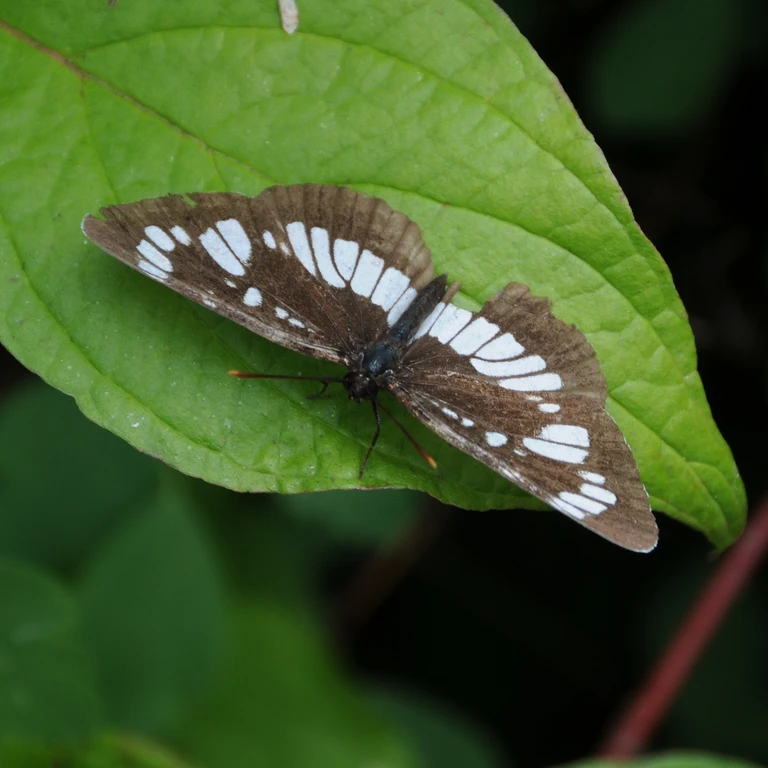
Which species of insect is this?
Neptis rivularis
